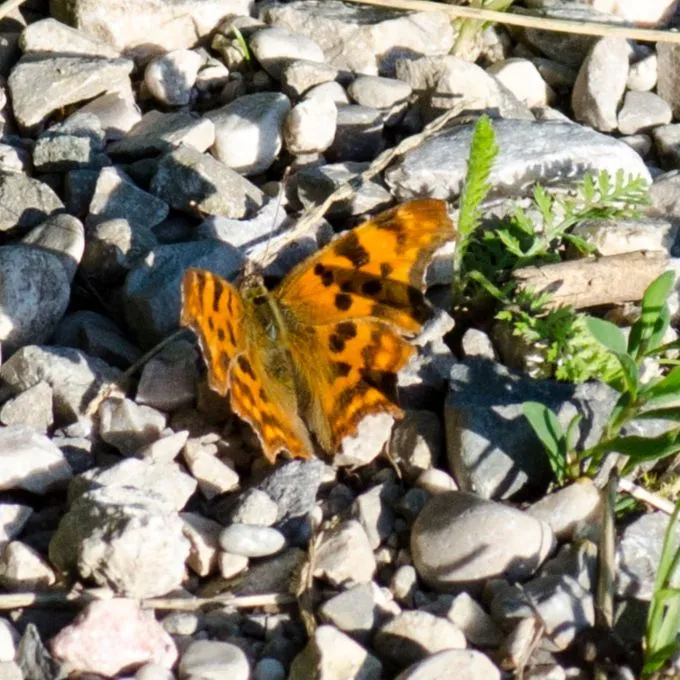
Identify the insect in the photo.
Polygonia c-album
